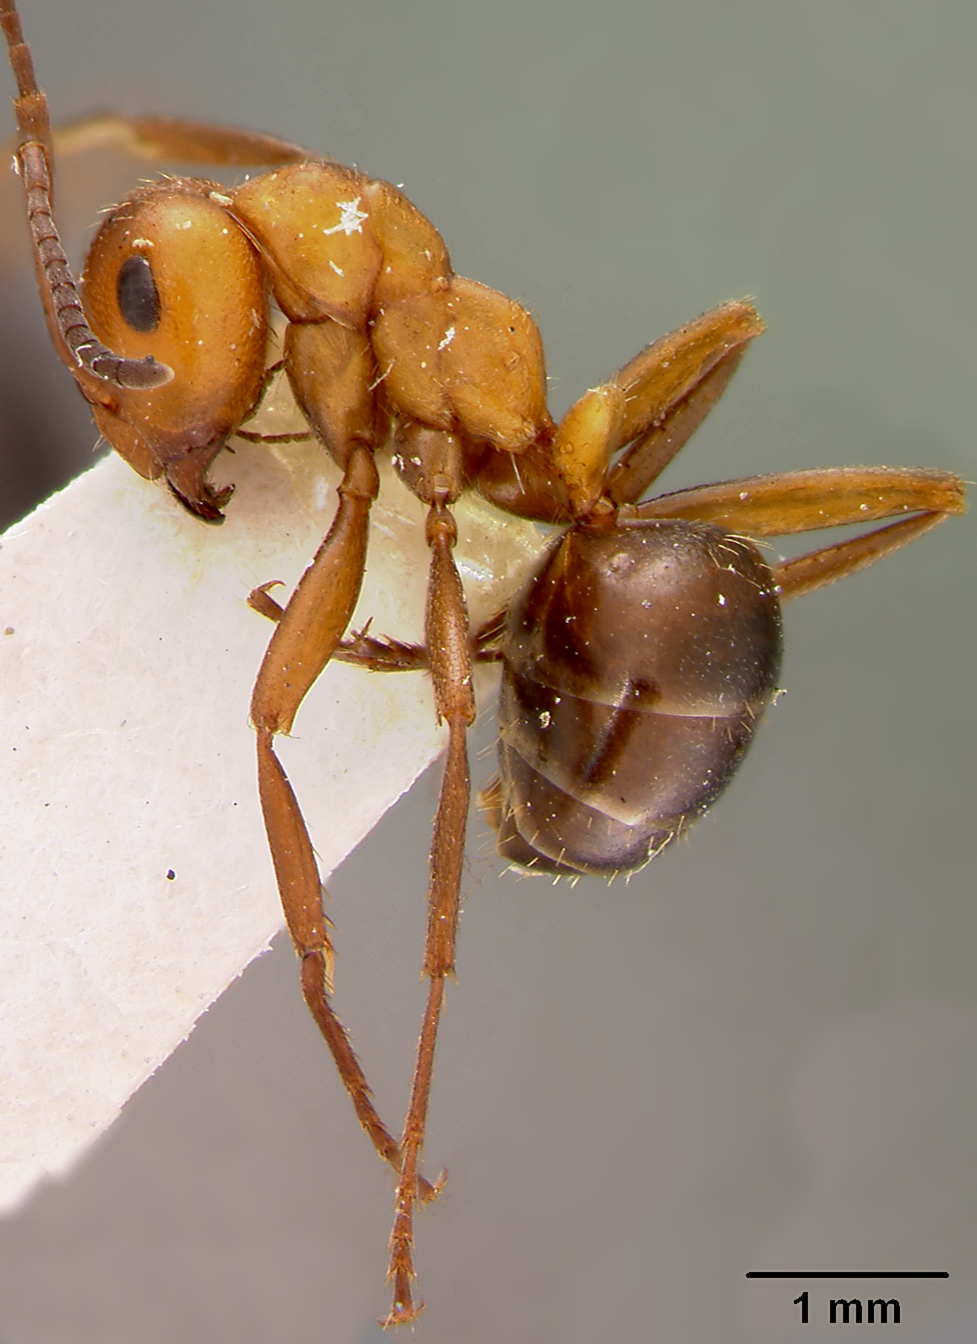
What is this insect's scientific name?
Formica montigena
